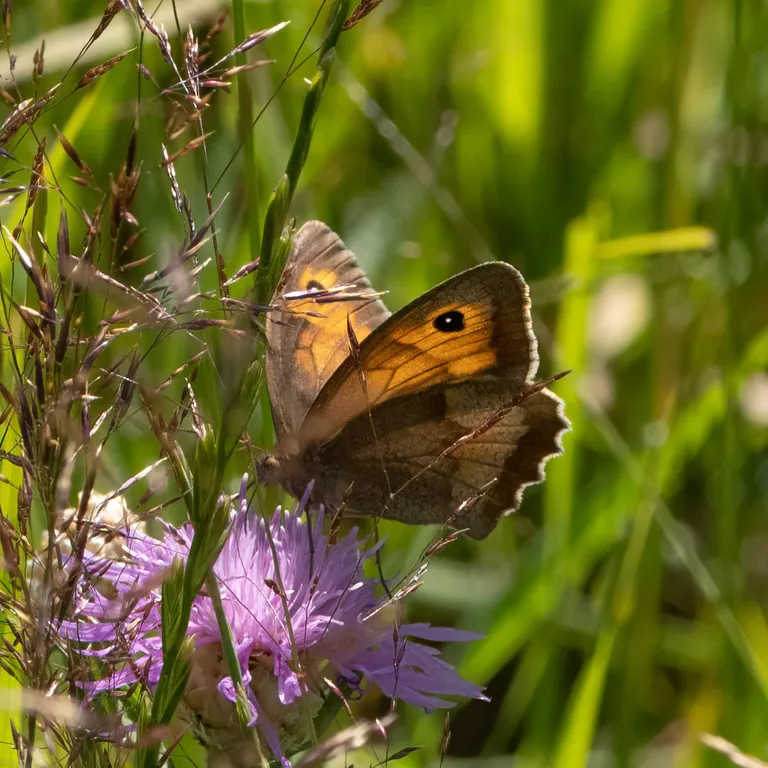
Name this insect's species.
Maniola jurtina
